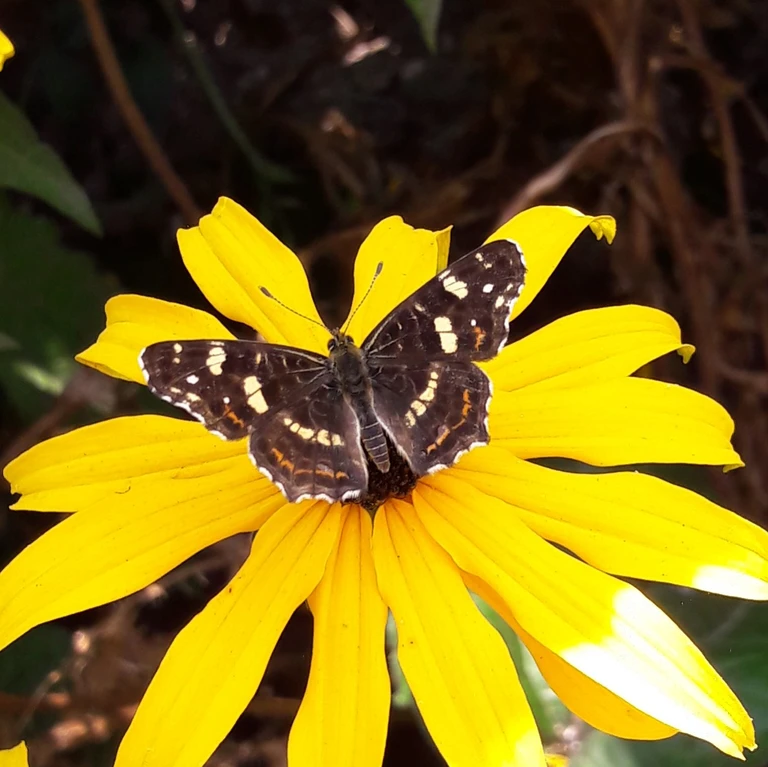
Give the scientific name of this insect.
Araschnia levana
